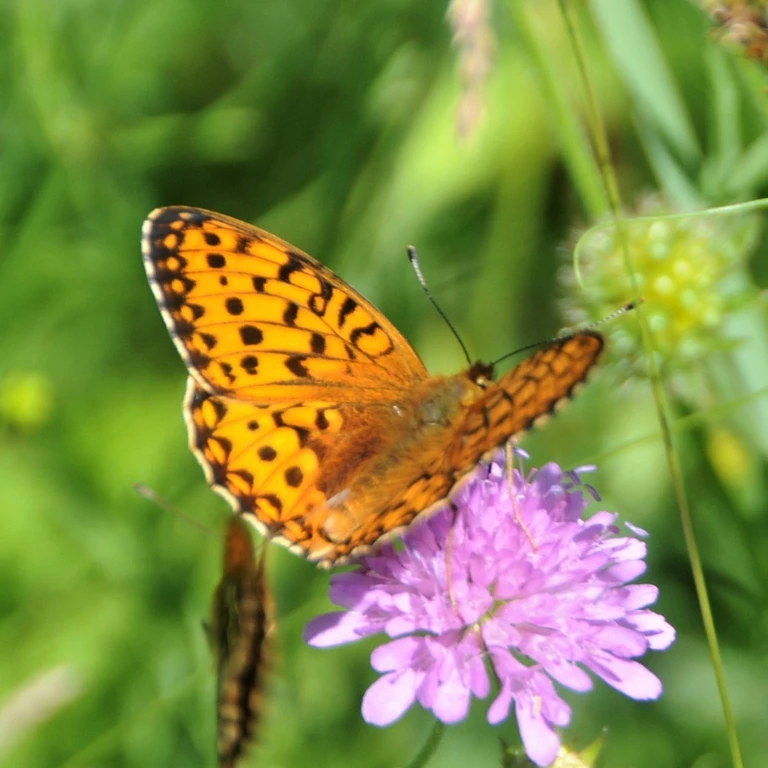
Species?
Speyeria aglaja
